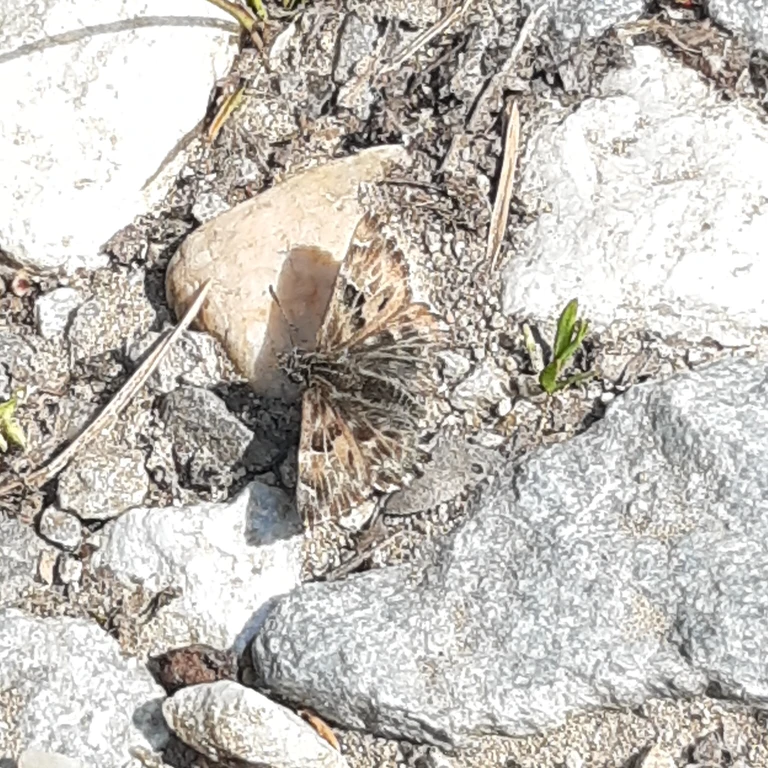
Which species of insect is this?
Carcharodus alceae
